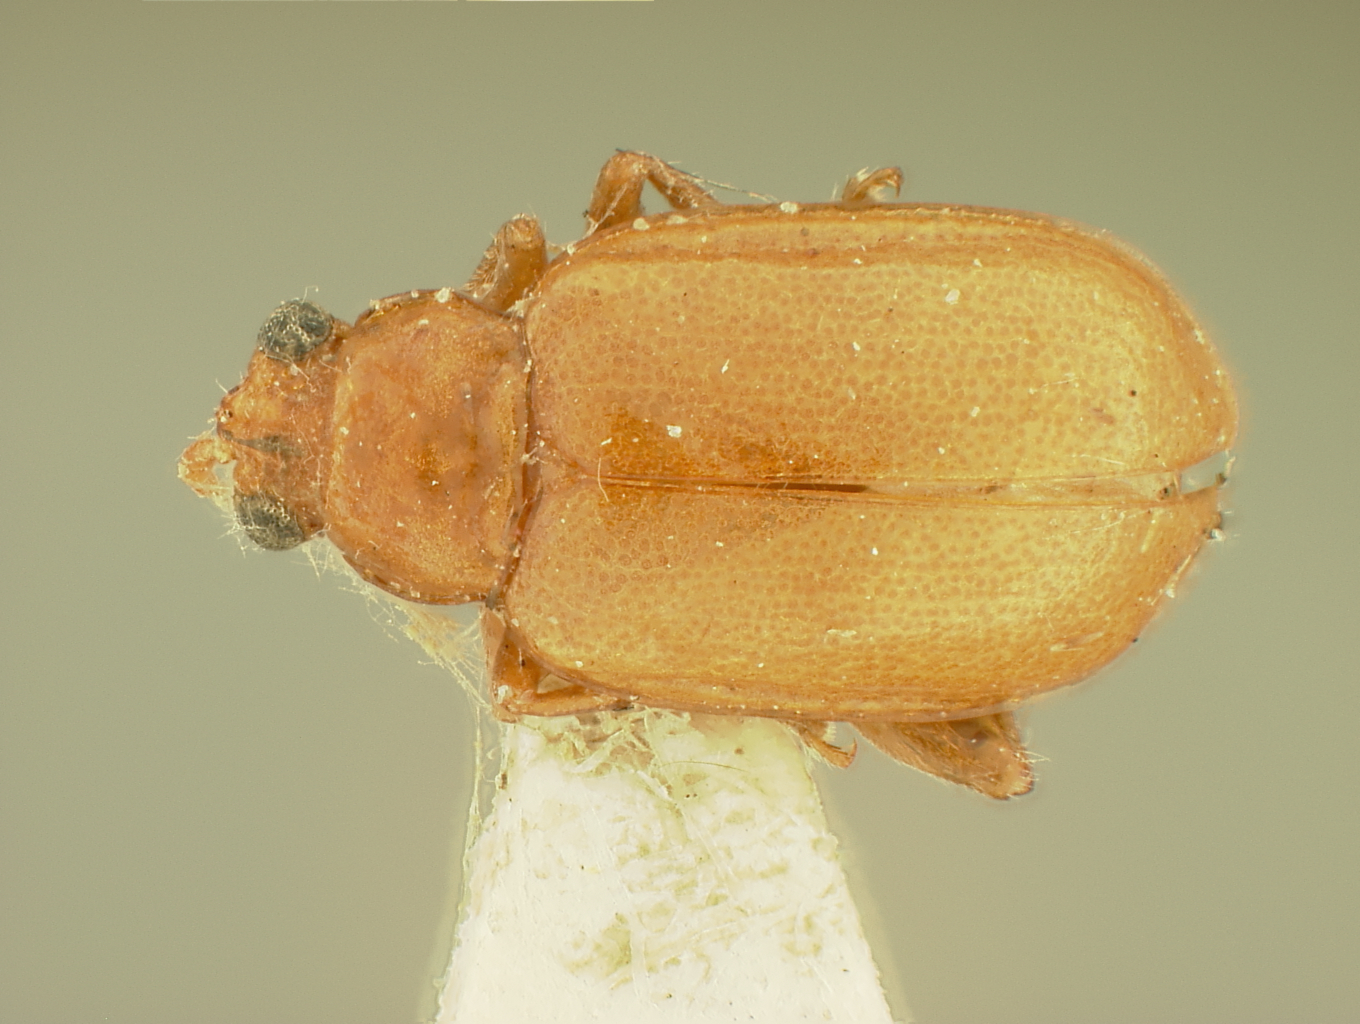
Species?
Strabala weyrauchi
